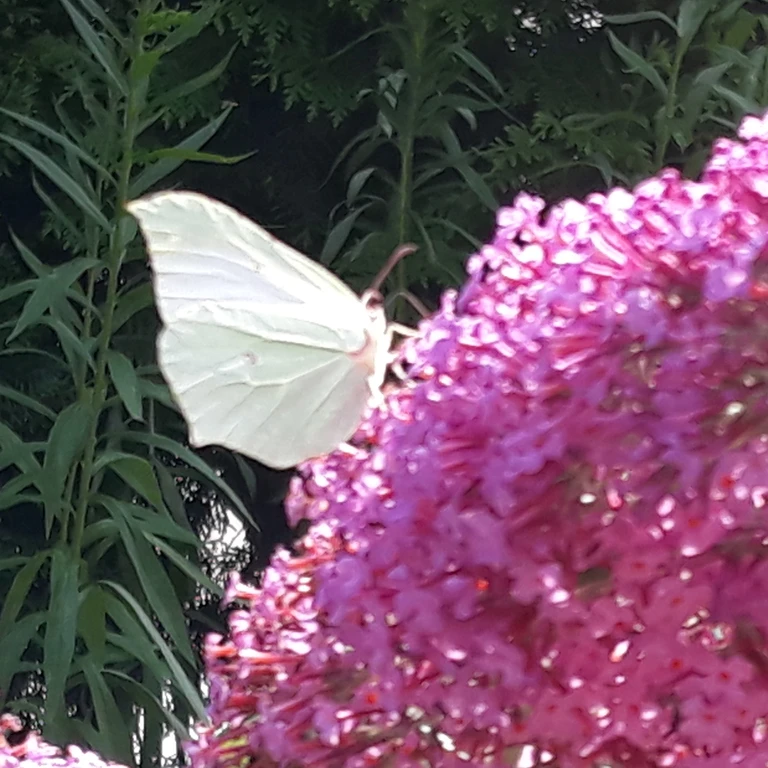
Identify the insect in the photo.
Gonepteryx rhamni
